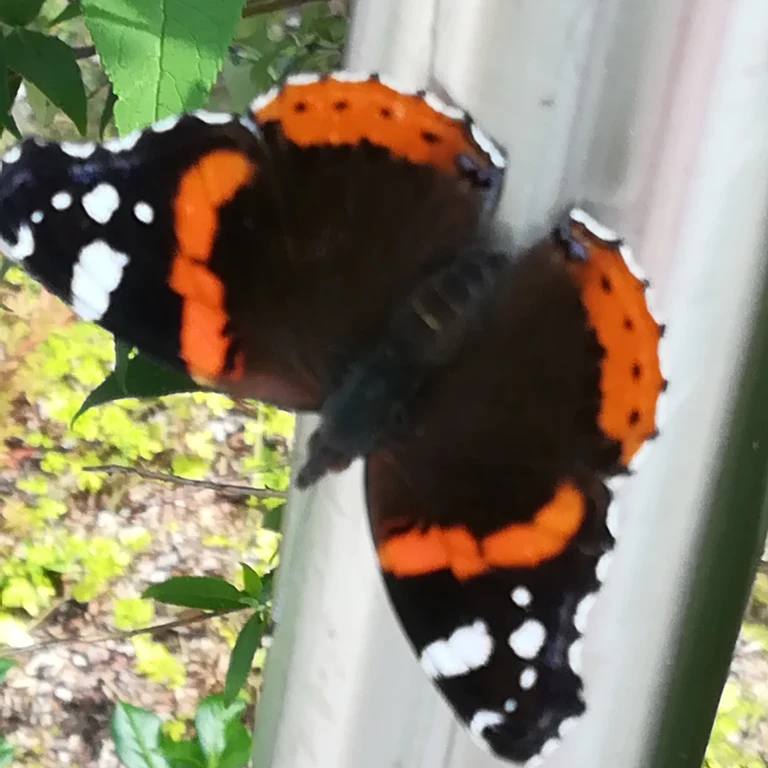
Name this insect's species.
Vanessa atalanta
